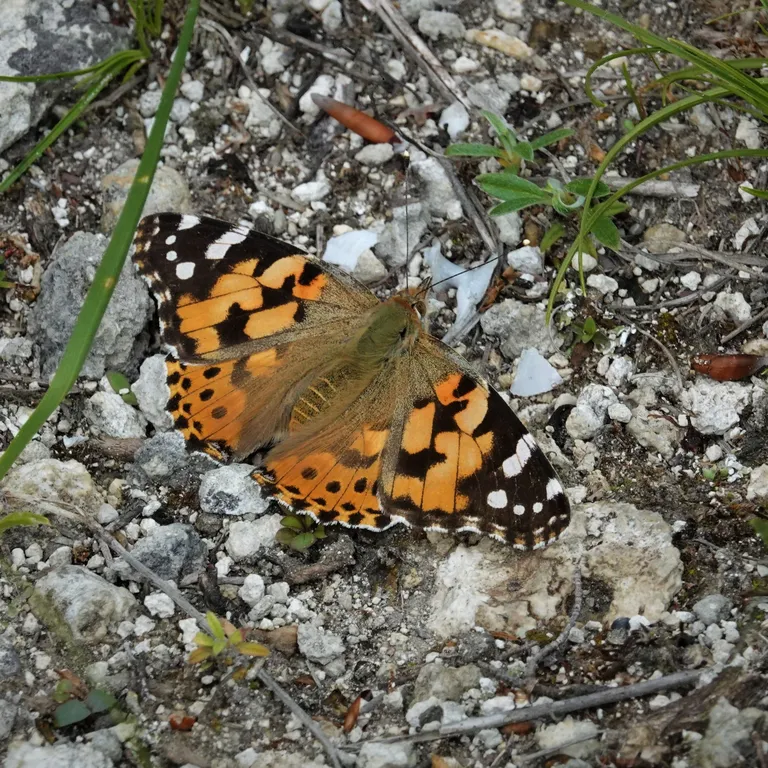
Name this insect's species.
Vanessa cardui
